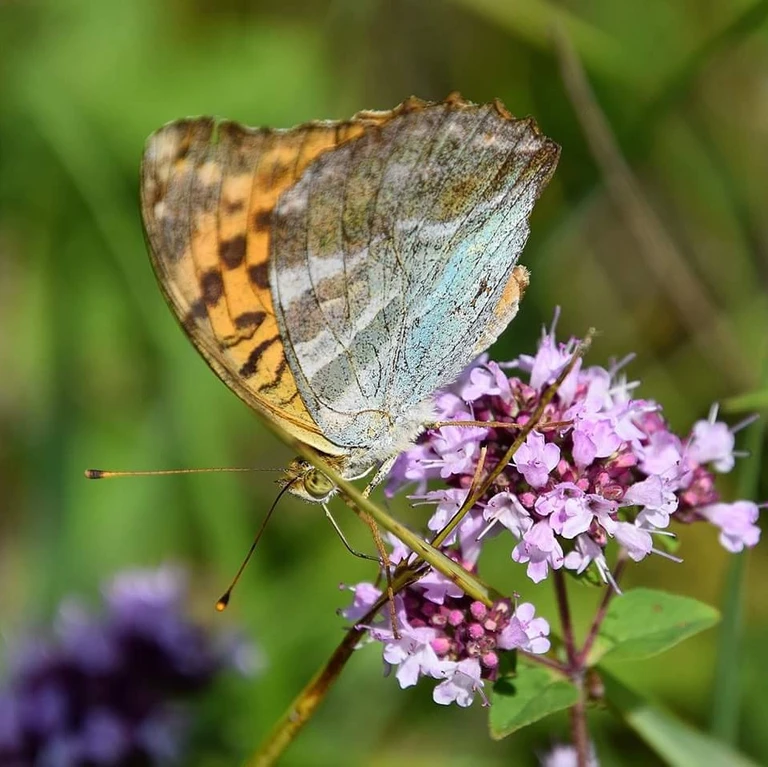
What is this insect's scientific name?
Argynnis paphia
